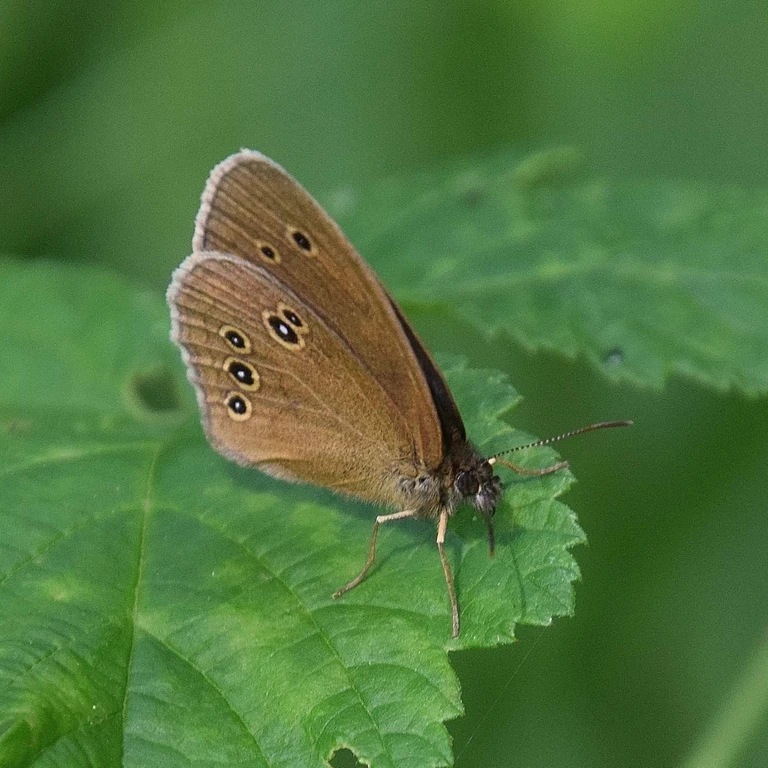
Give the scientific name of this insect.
Aphantopus hyperantus
